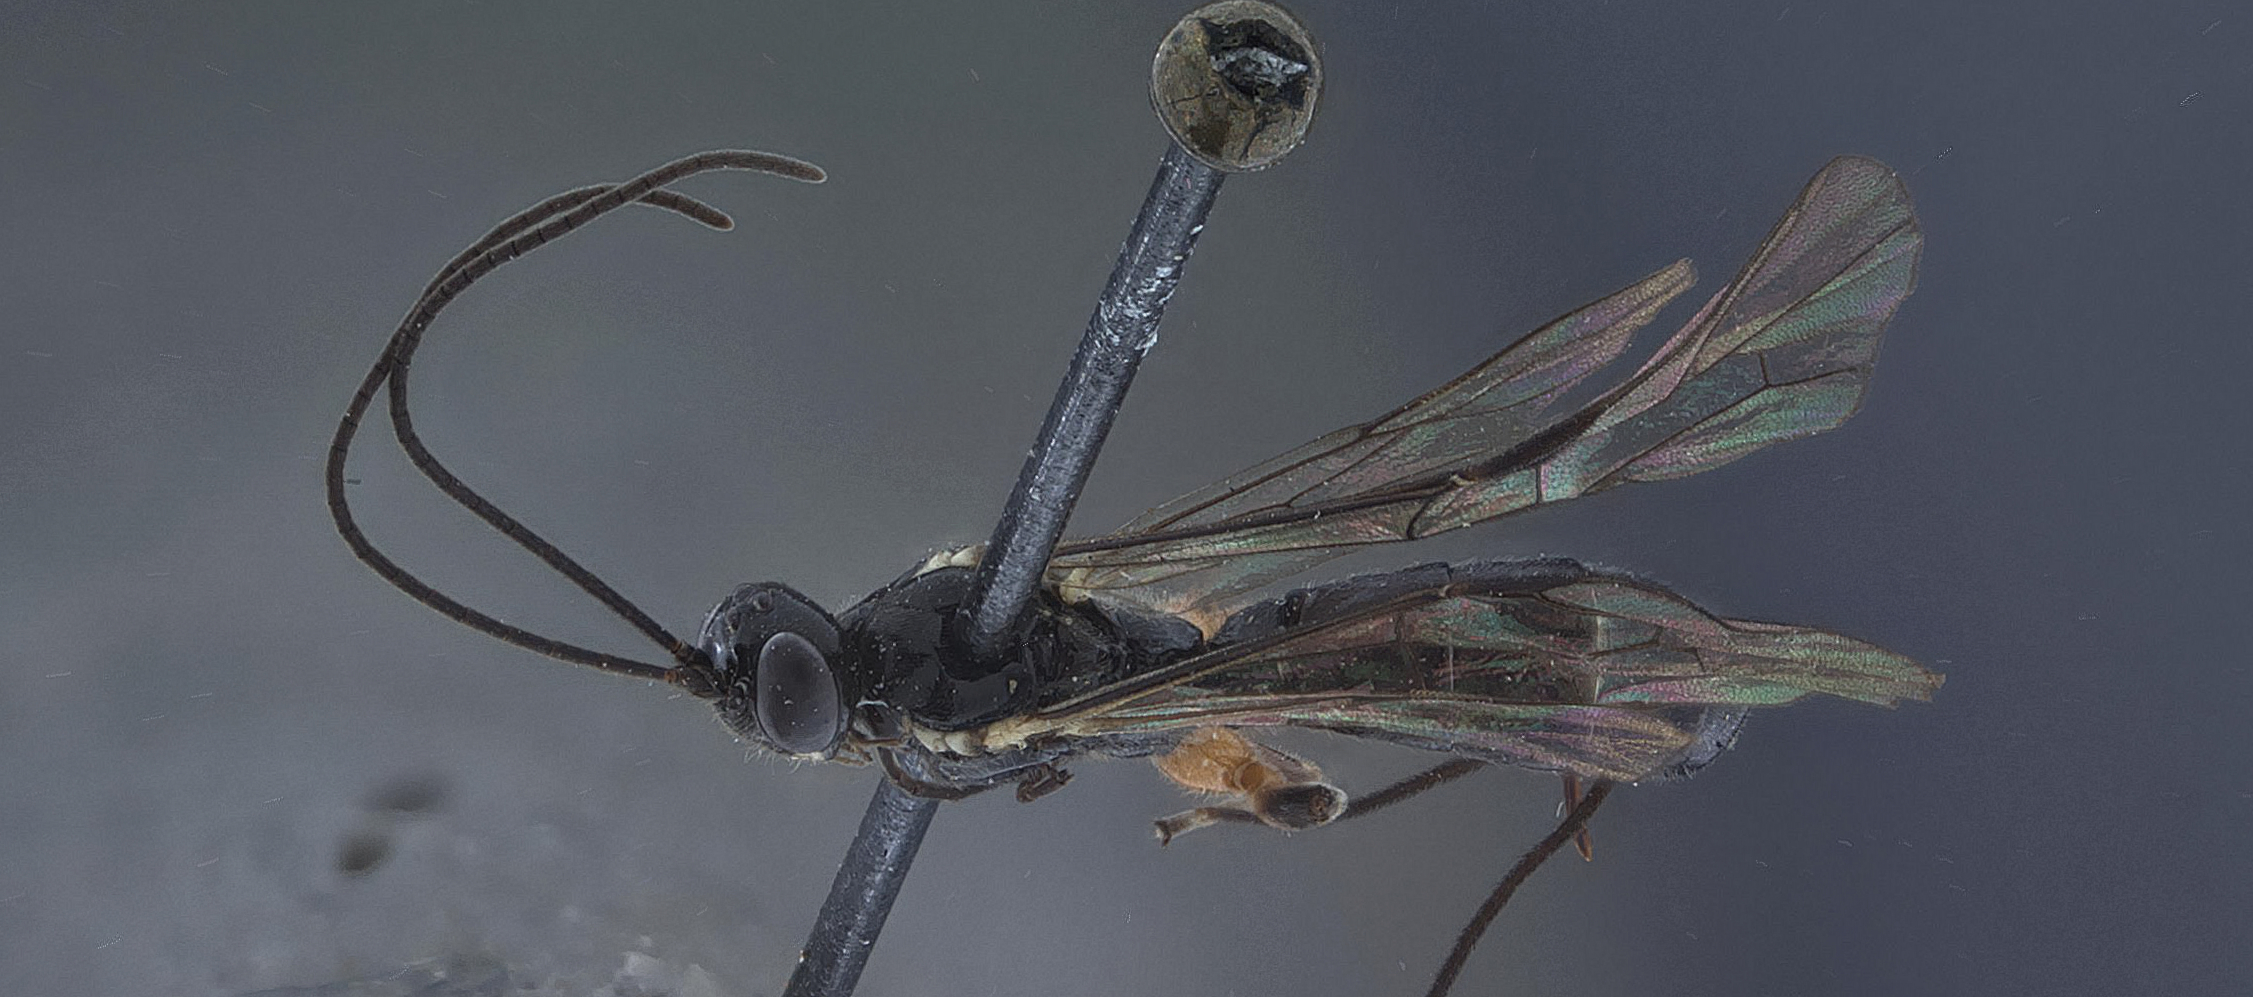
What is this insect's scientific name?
Delomerista lepteces
